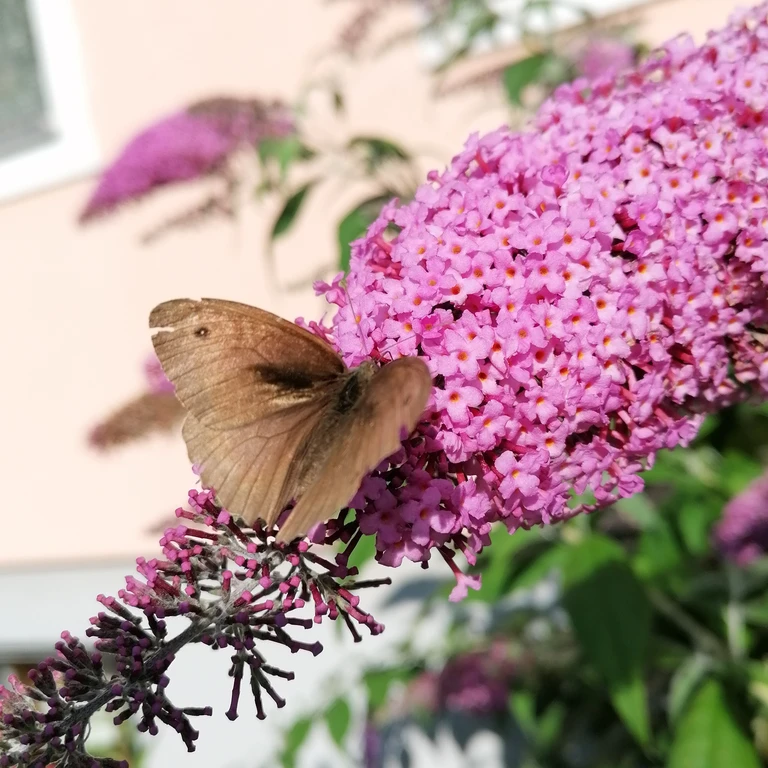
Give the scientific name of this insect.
Maniola jurtina
